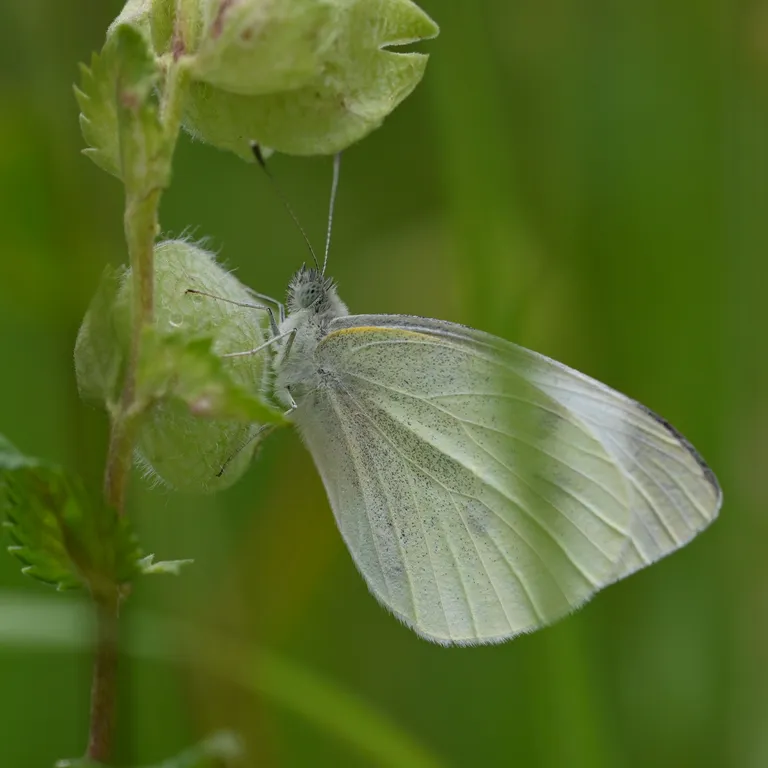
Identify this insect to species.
Pieris brassicae
